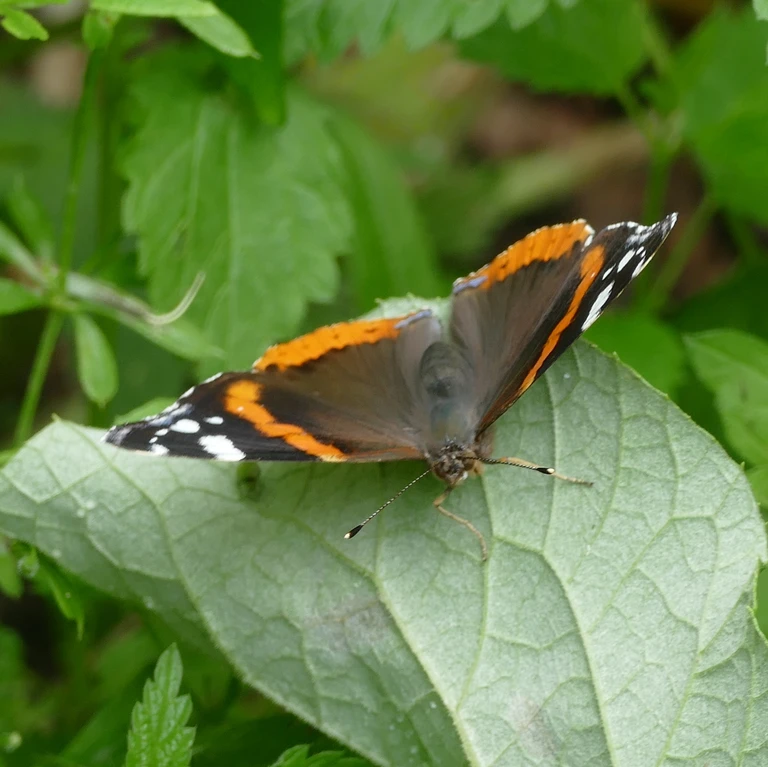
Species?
Vanessa atalanta
